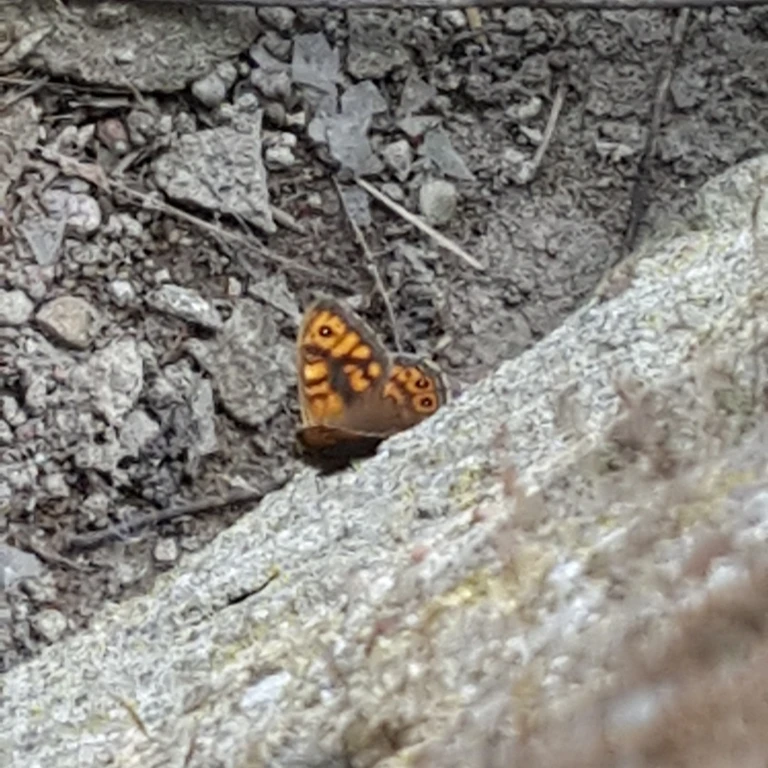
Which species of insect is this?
Lasiommata megera (also Pararge megera)
